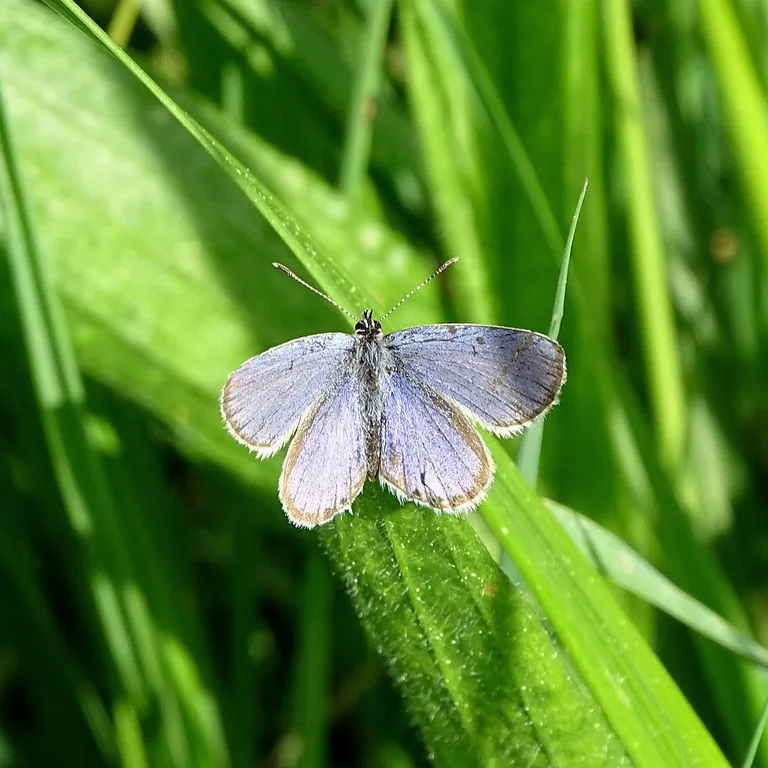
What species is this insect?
Cupido argiades (also Elkalyce argiades)
